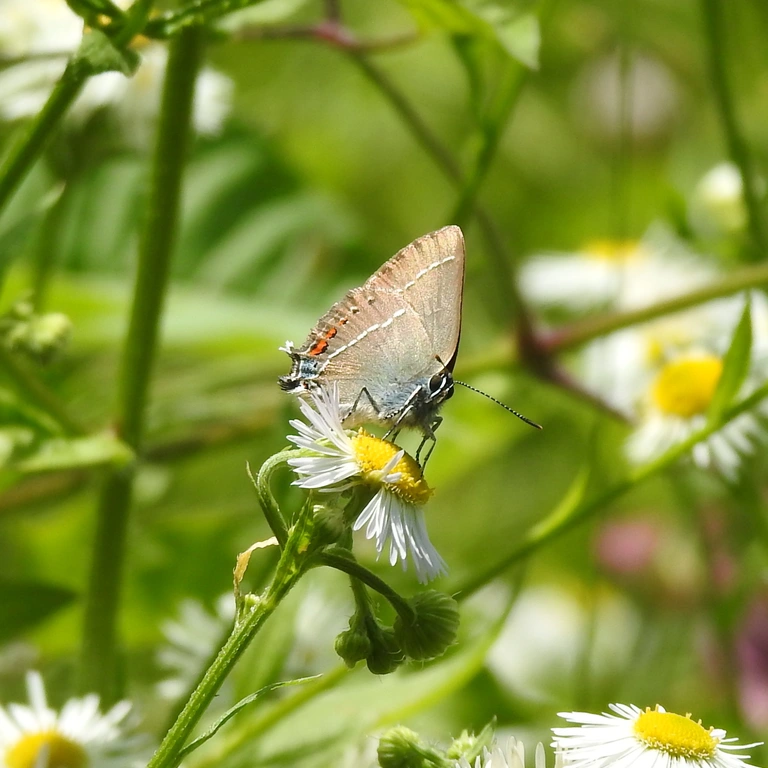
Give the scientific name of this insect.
Satyrium spini (also Tuttiola spini)
